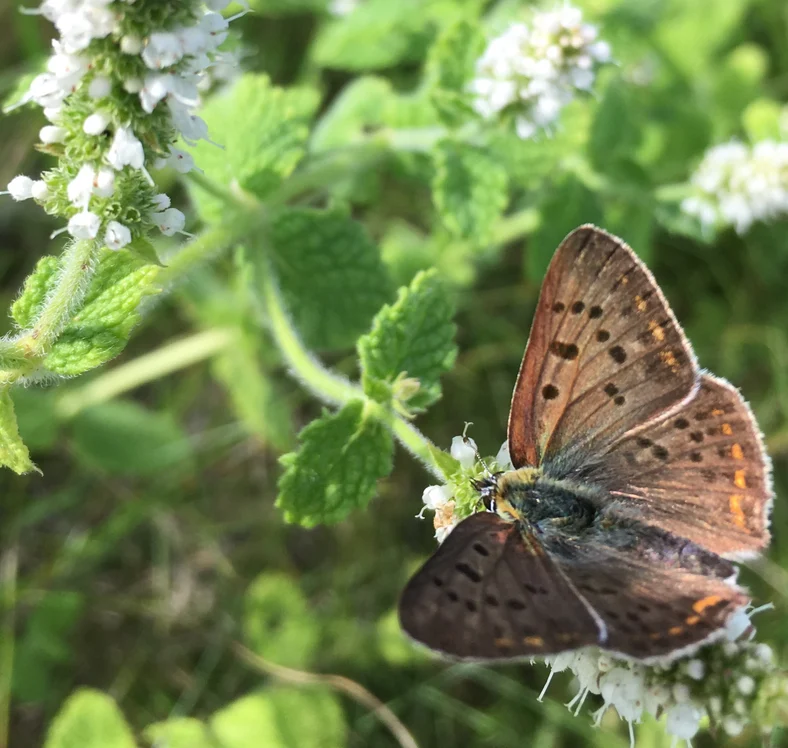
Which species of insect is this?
Lycaena tityrus (also Loweia tityrus)
